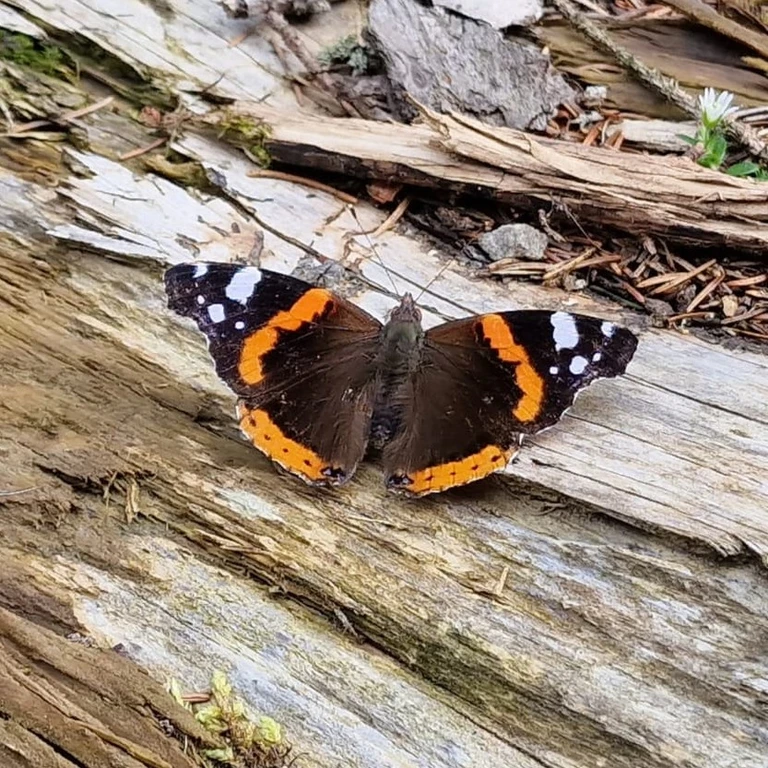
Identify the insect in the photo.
Vanessa atalanta
